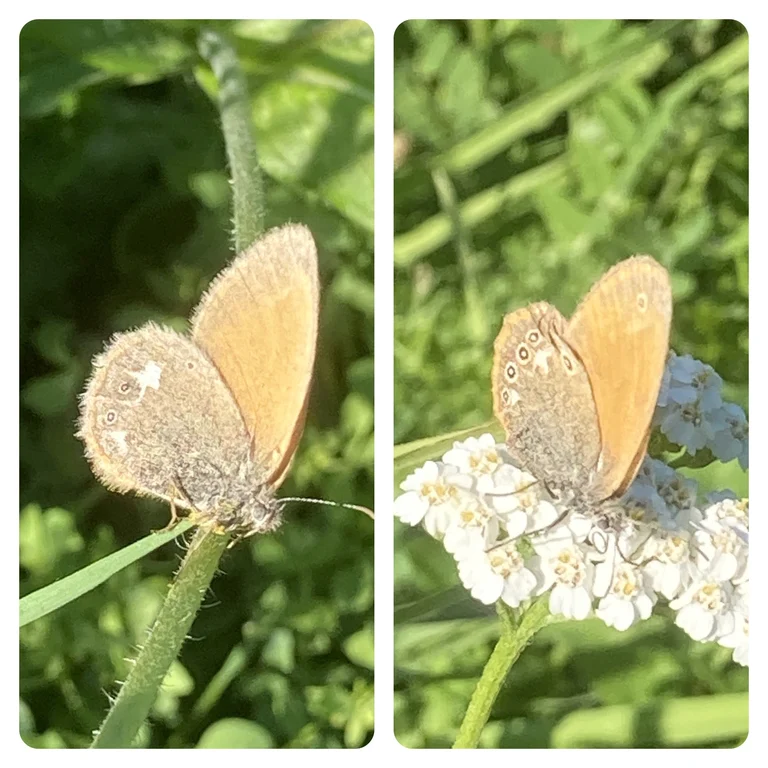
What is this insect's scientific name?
Coenonympha glycerion (also Coenonympha iphis)
